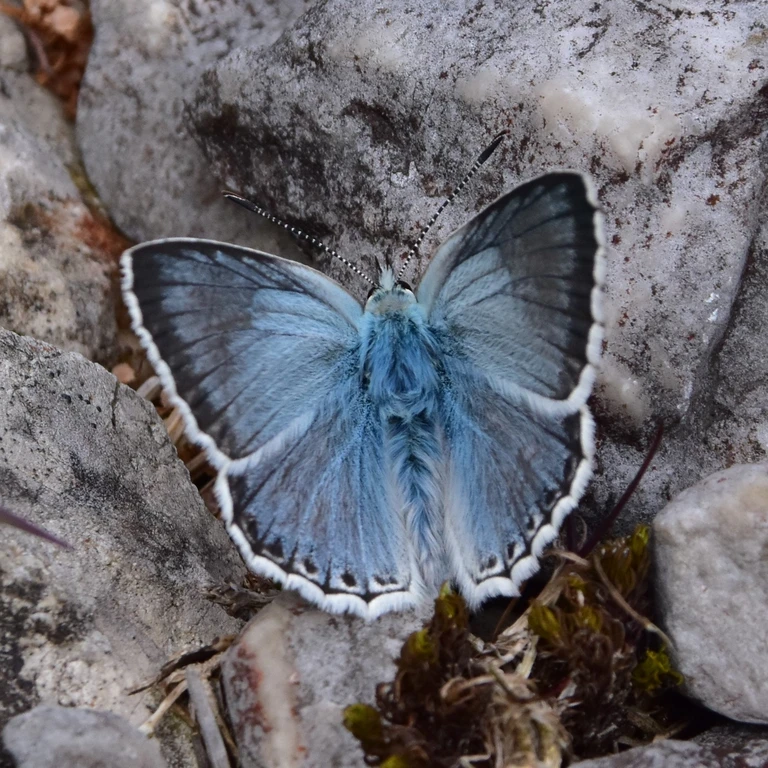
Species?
Lysandra coridon
